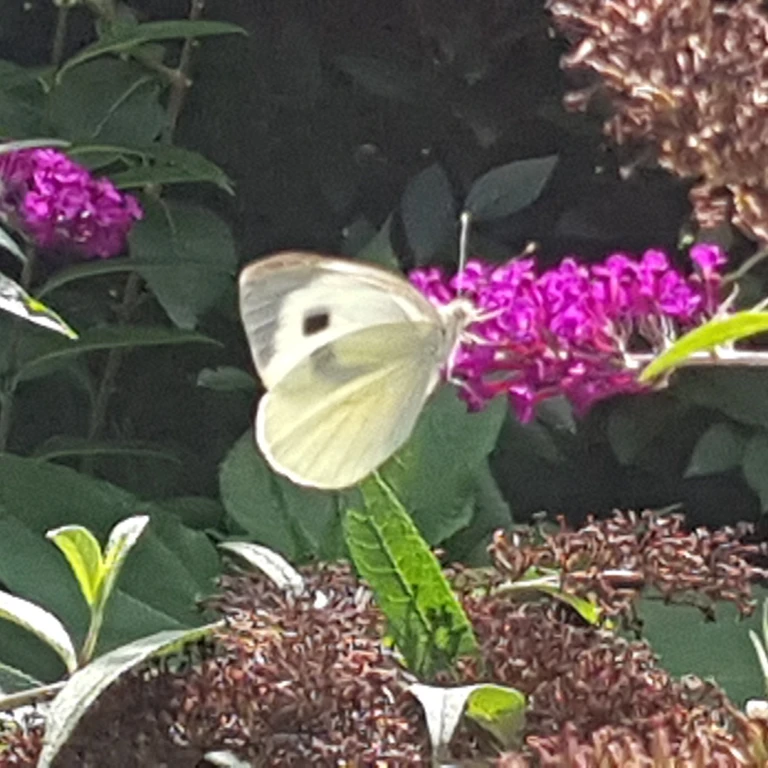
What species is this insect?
Pieris brassicae
